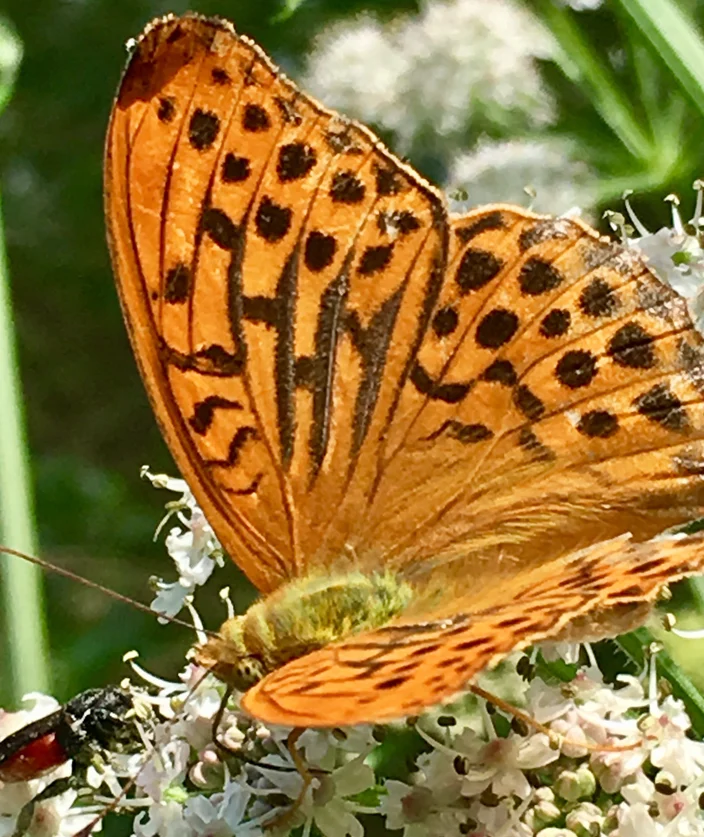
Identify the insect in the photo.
Argynnis paphia
